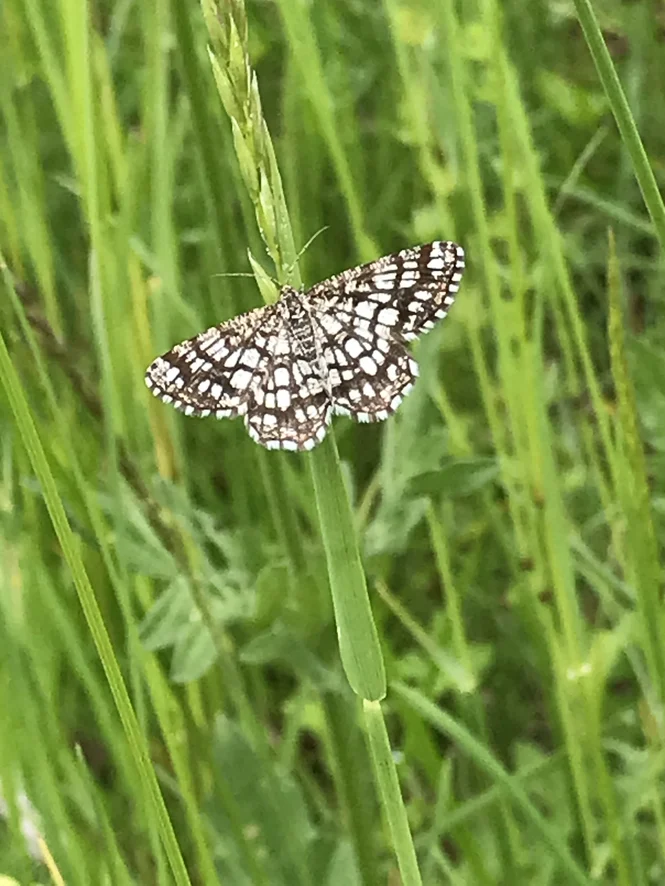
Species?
Chiasmia clathrata
